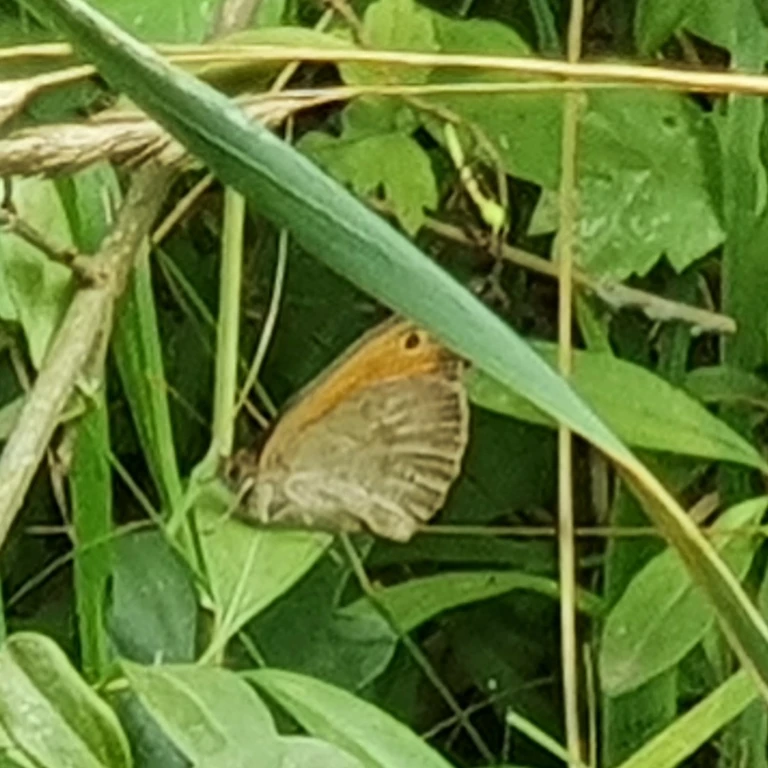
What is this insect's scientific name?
Maniola jurtina
